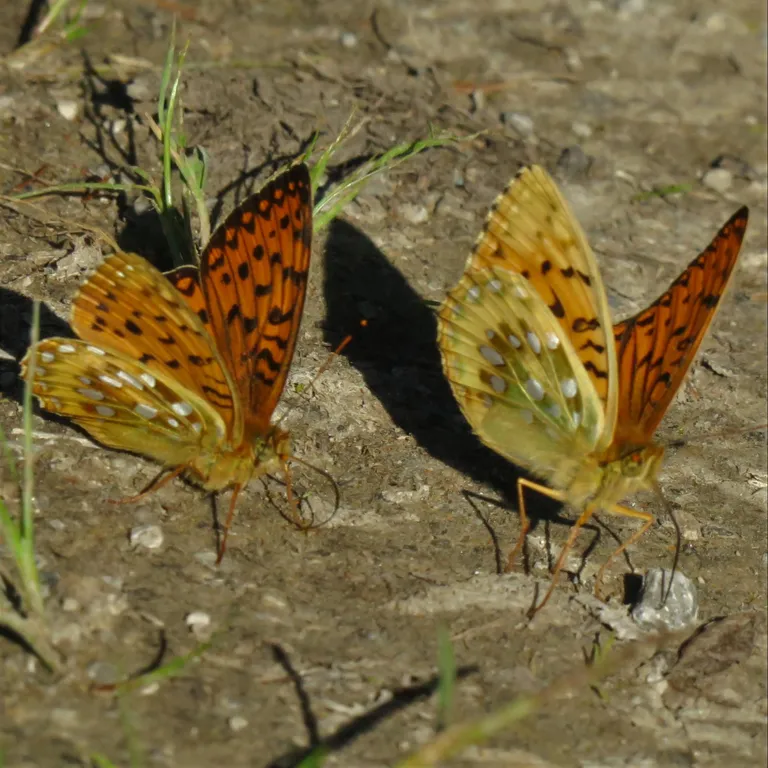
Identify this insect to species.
Speyeria aglaja
